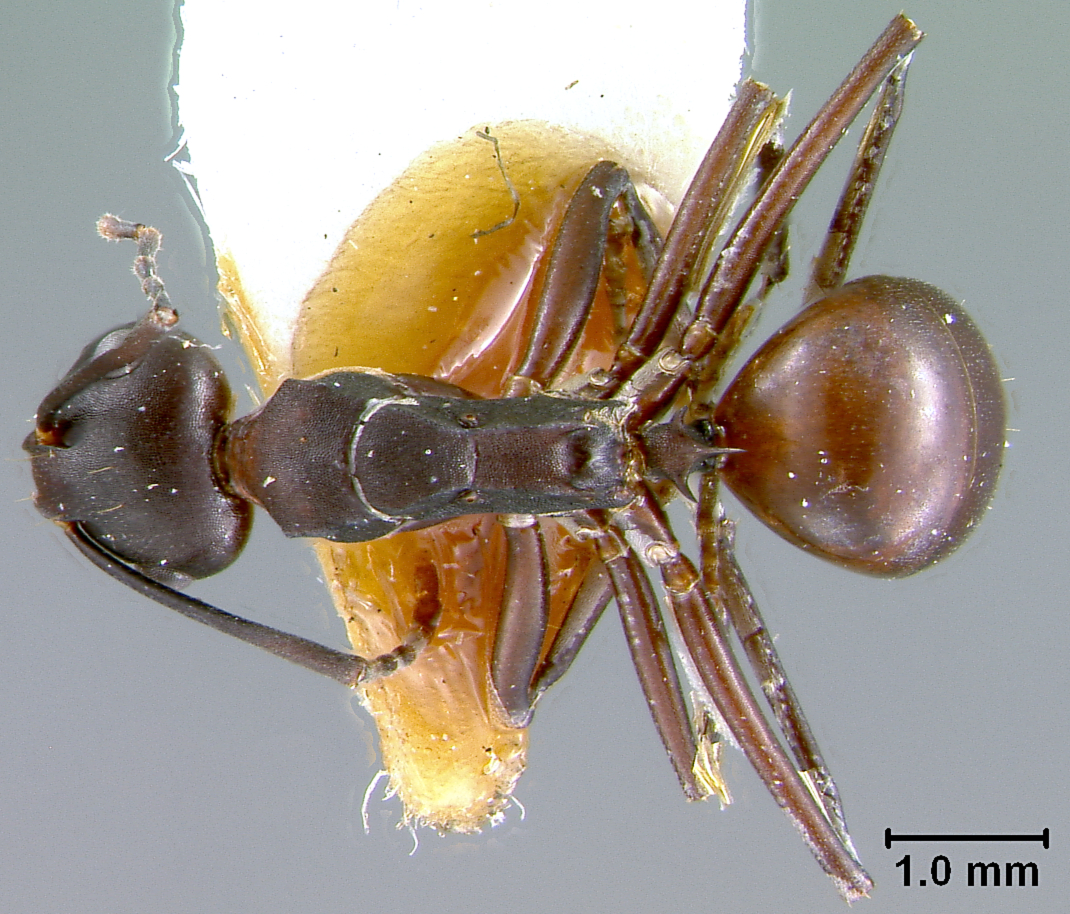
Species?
Polyrhachis durvillei
